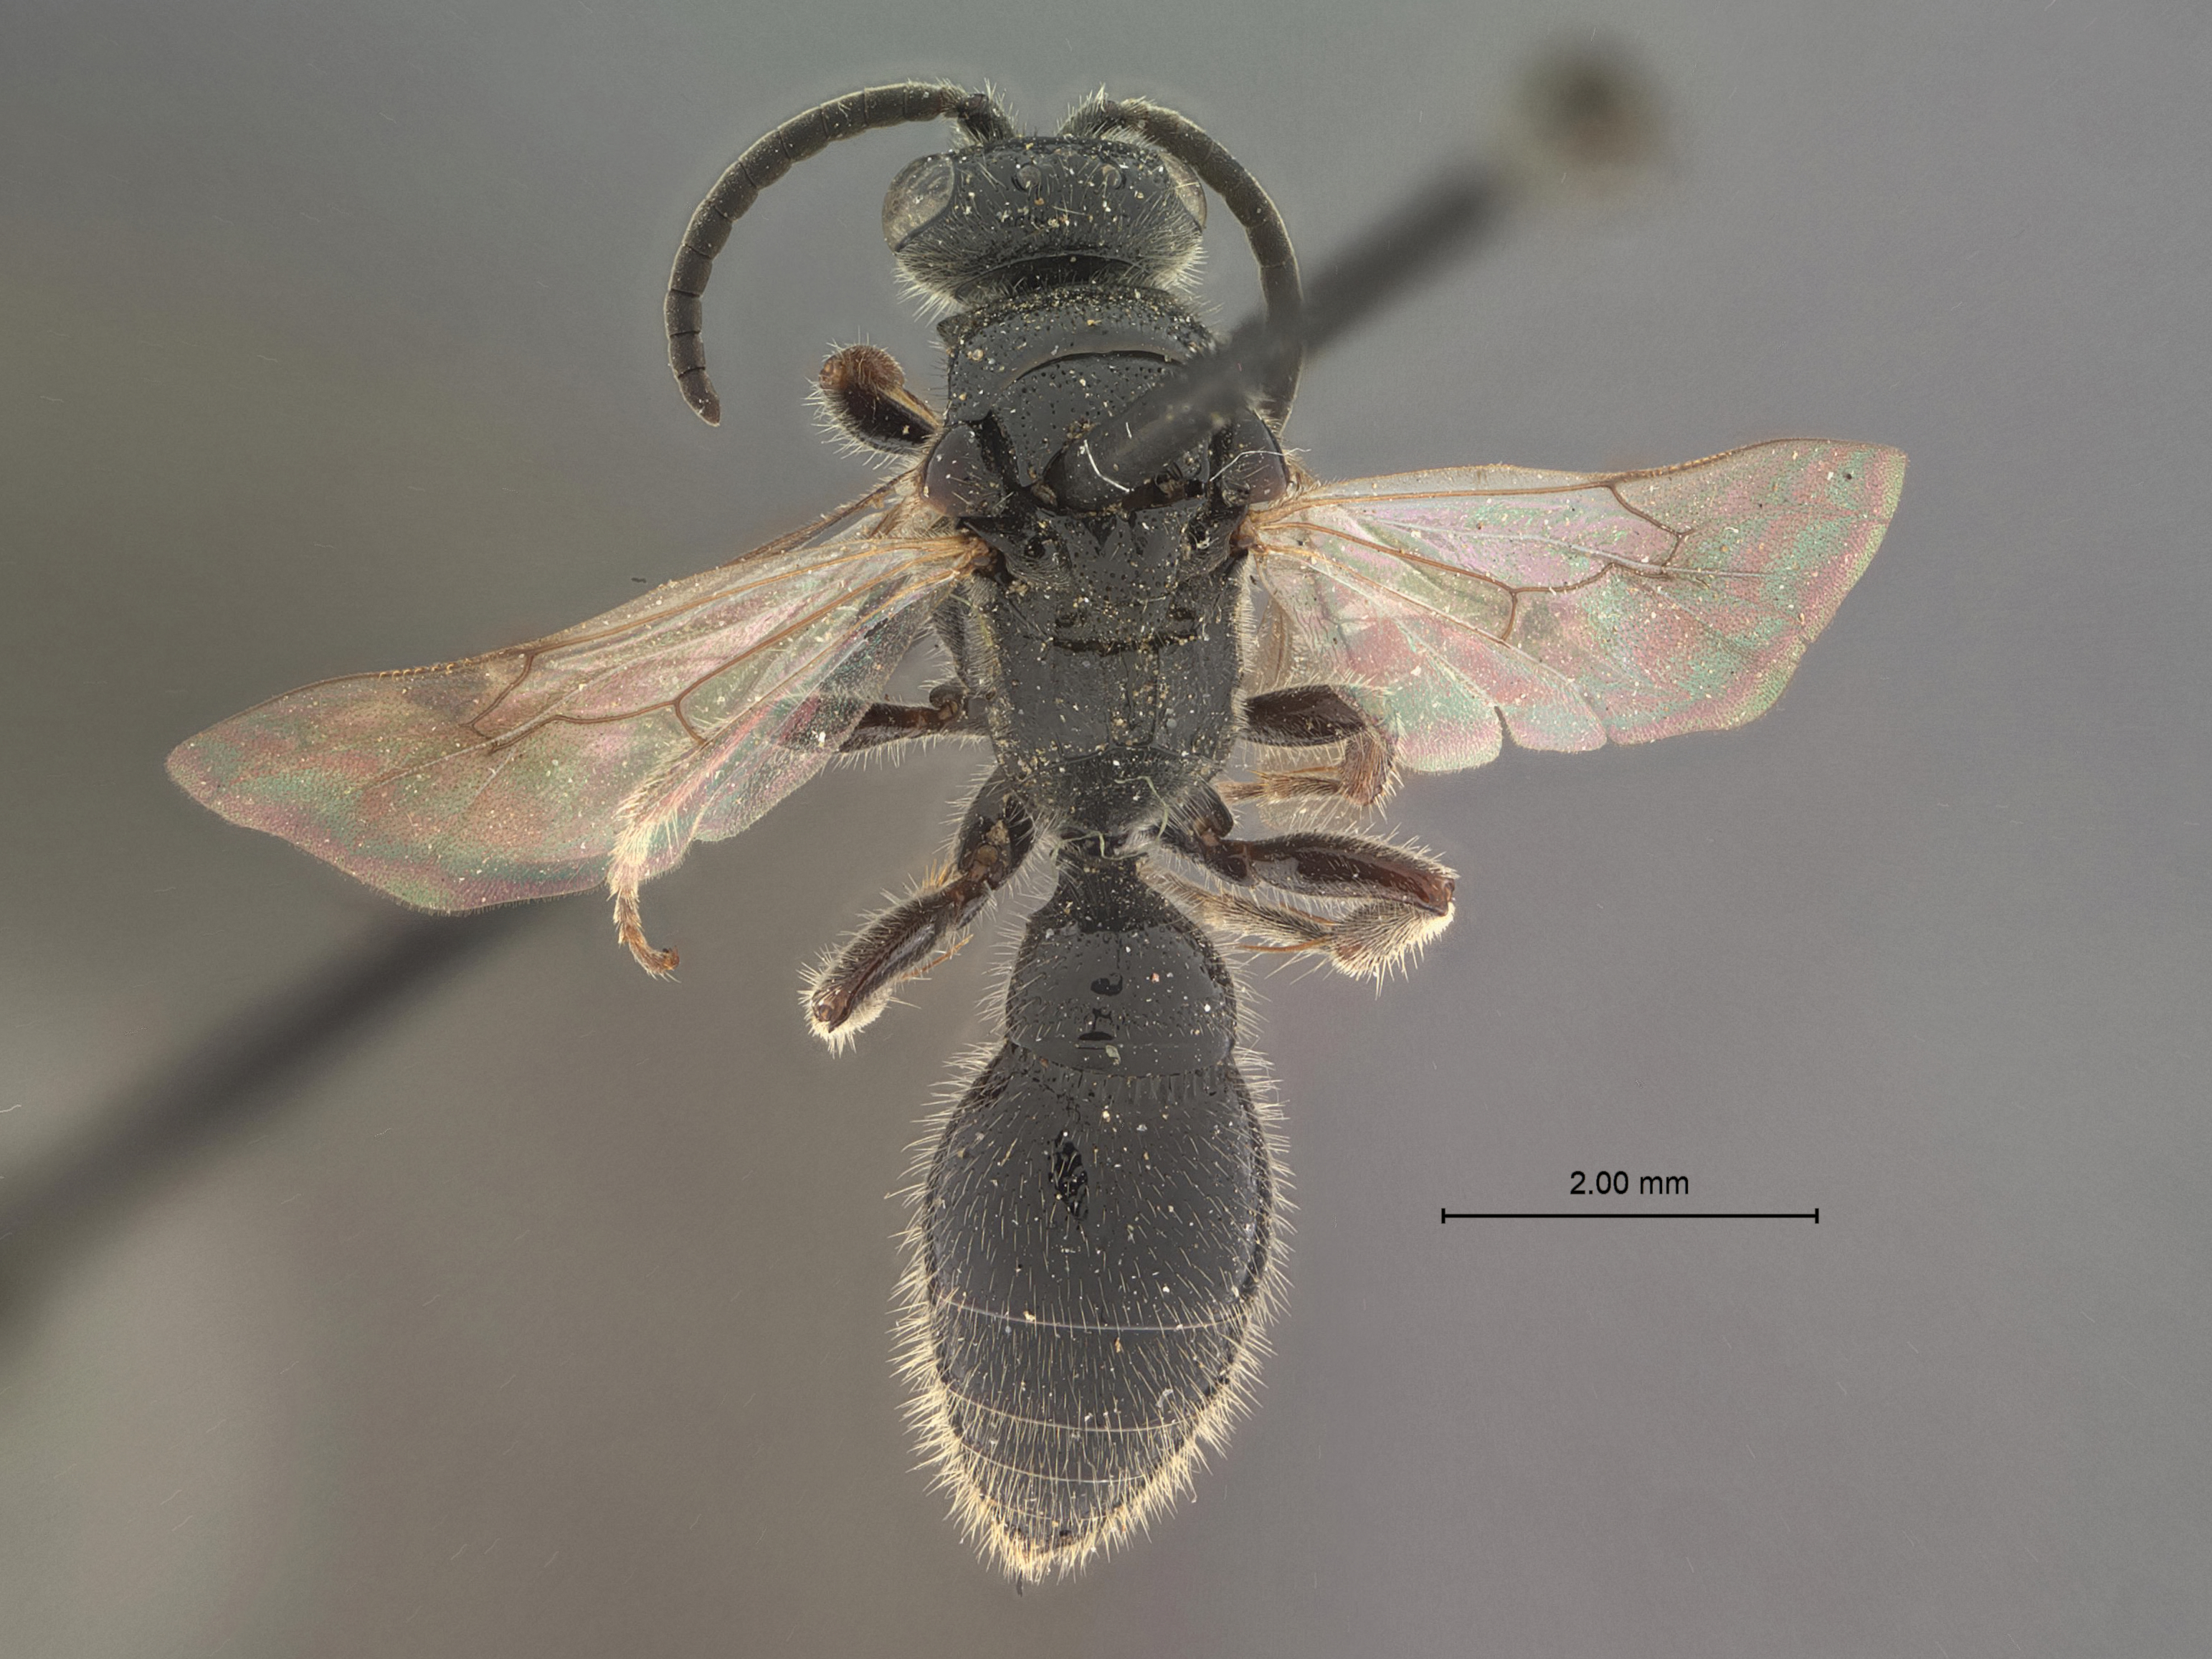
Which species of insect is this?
Tiphia insolita
